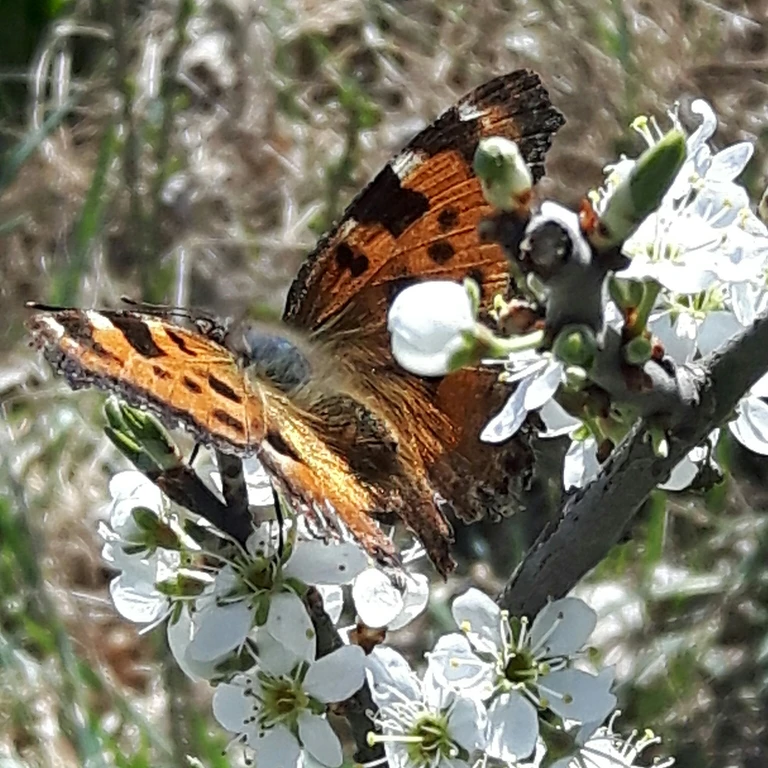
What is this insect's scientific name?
Nymphalis polychloros
